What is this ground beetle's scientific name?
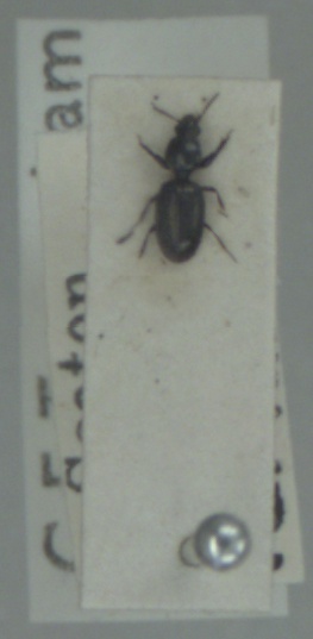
Dyschirius aeneus
